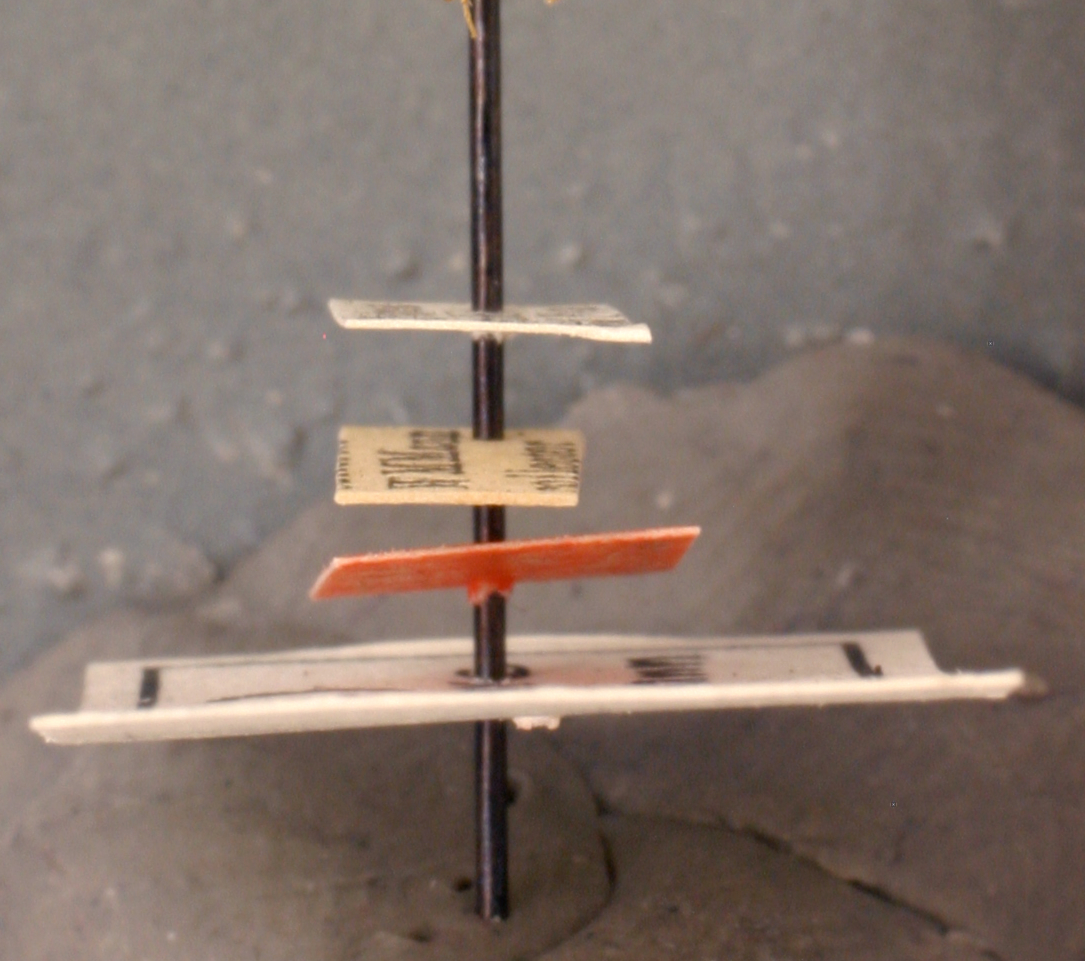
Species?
Eciton peninsulare
